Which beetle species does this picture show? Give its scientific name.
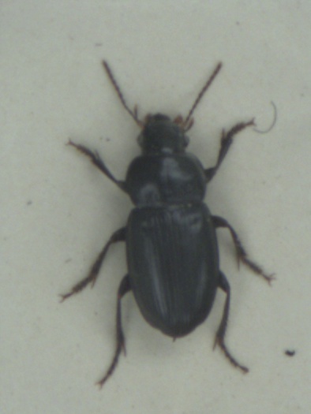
Harpalus neglectus
